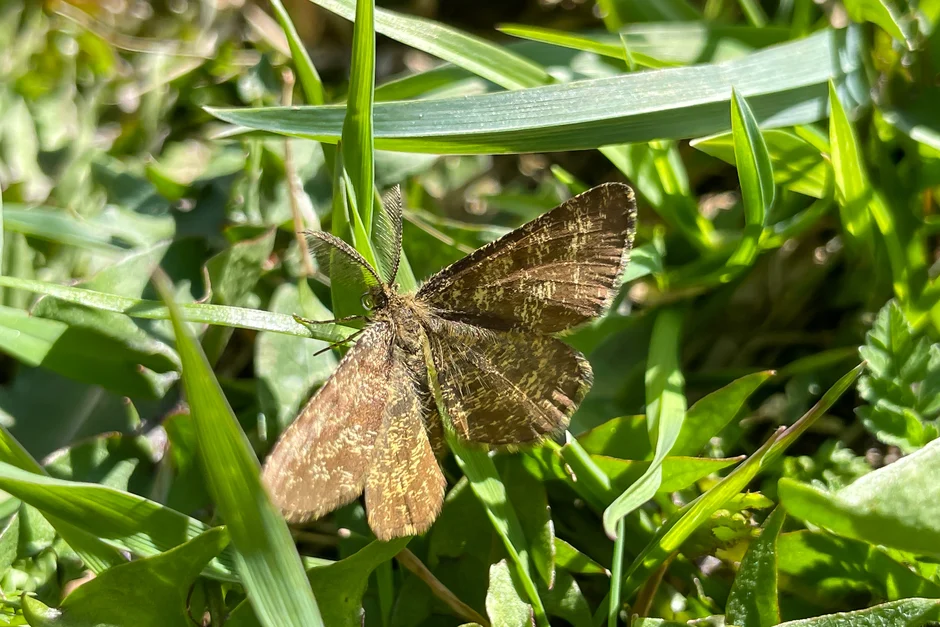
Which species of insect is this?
Ematurga atomaria
